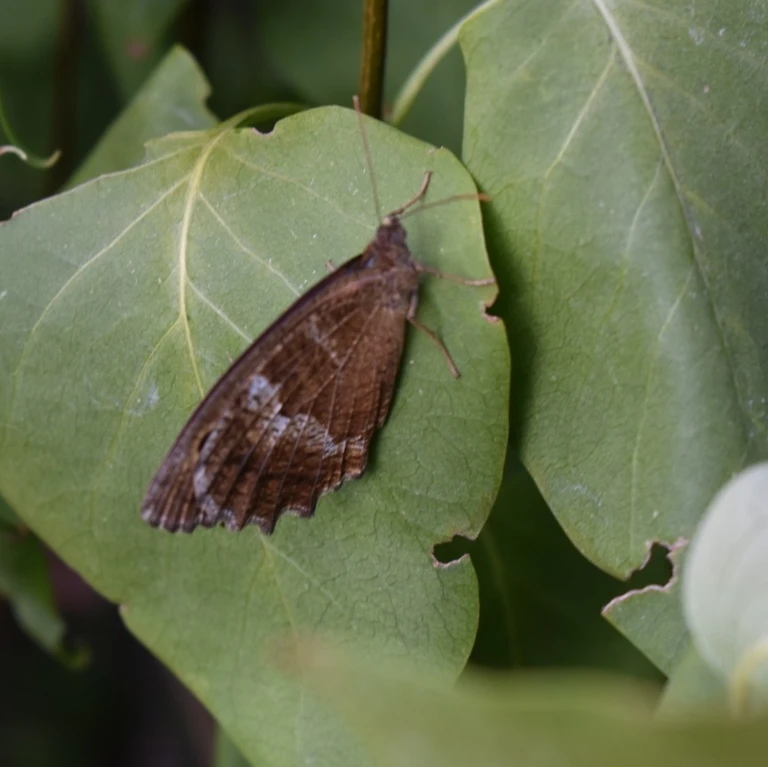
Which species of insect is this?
Minois dryas
